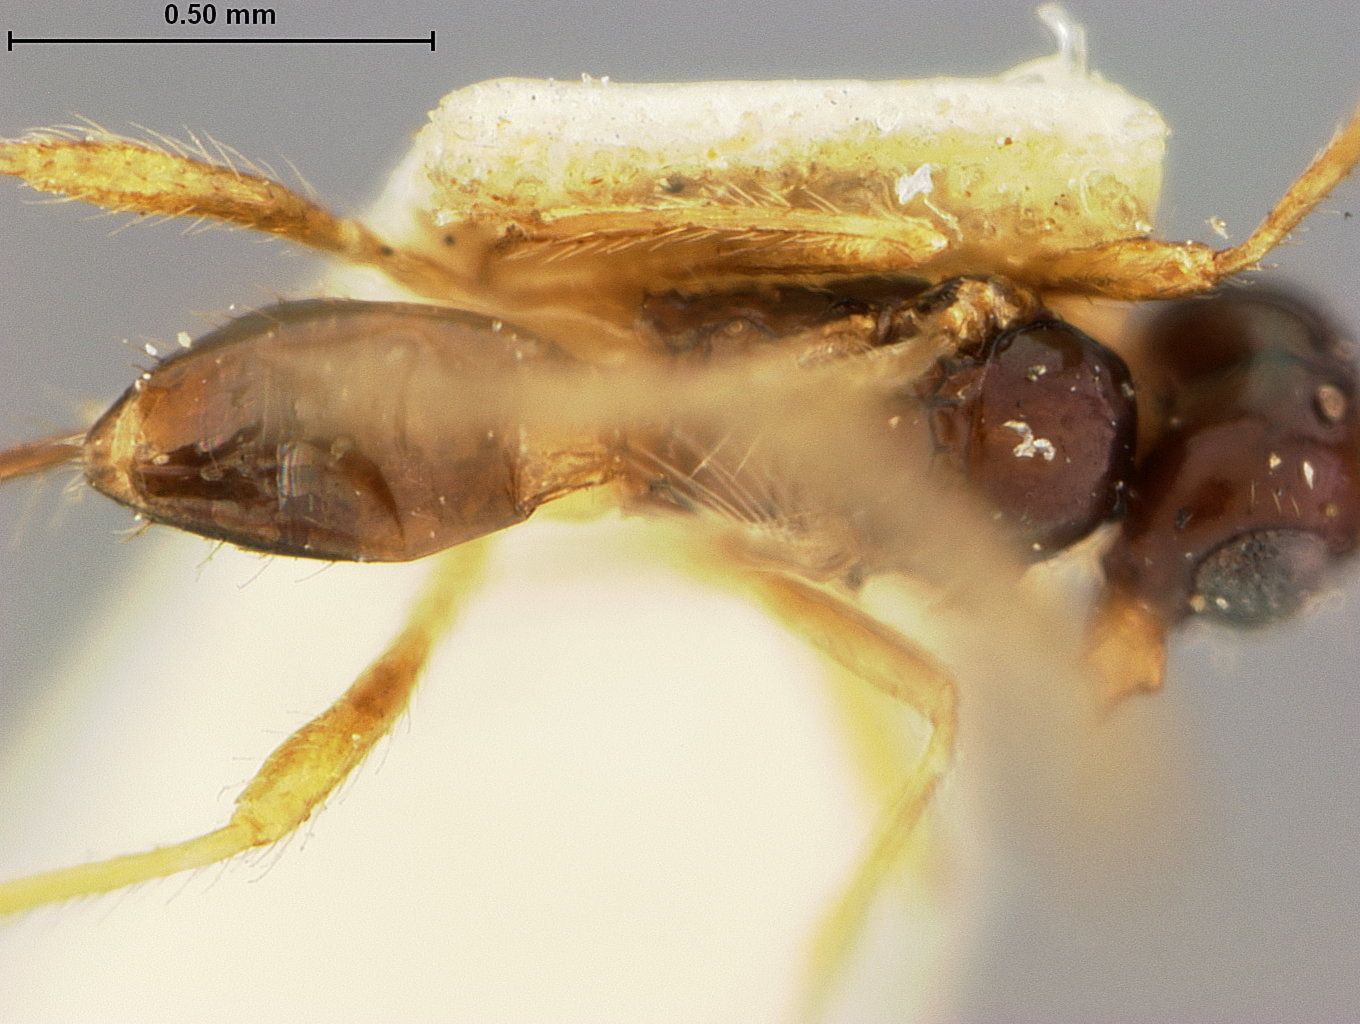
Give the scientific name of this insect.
Aphaereta californica
